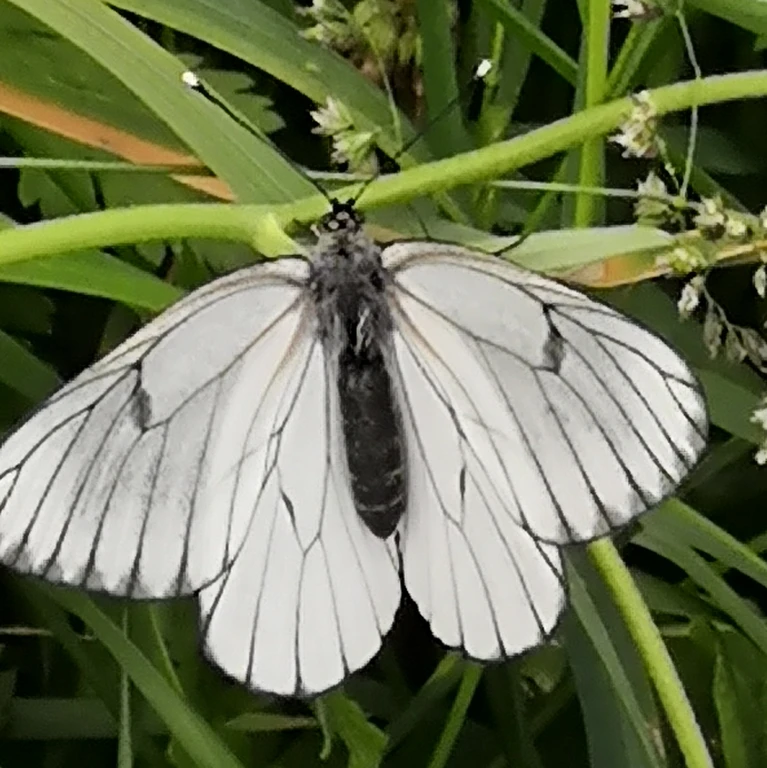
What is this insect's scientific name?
Aporia crataegi
